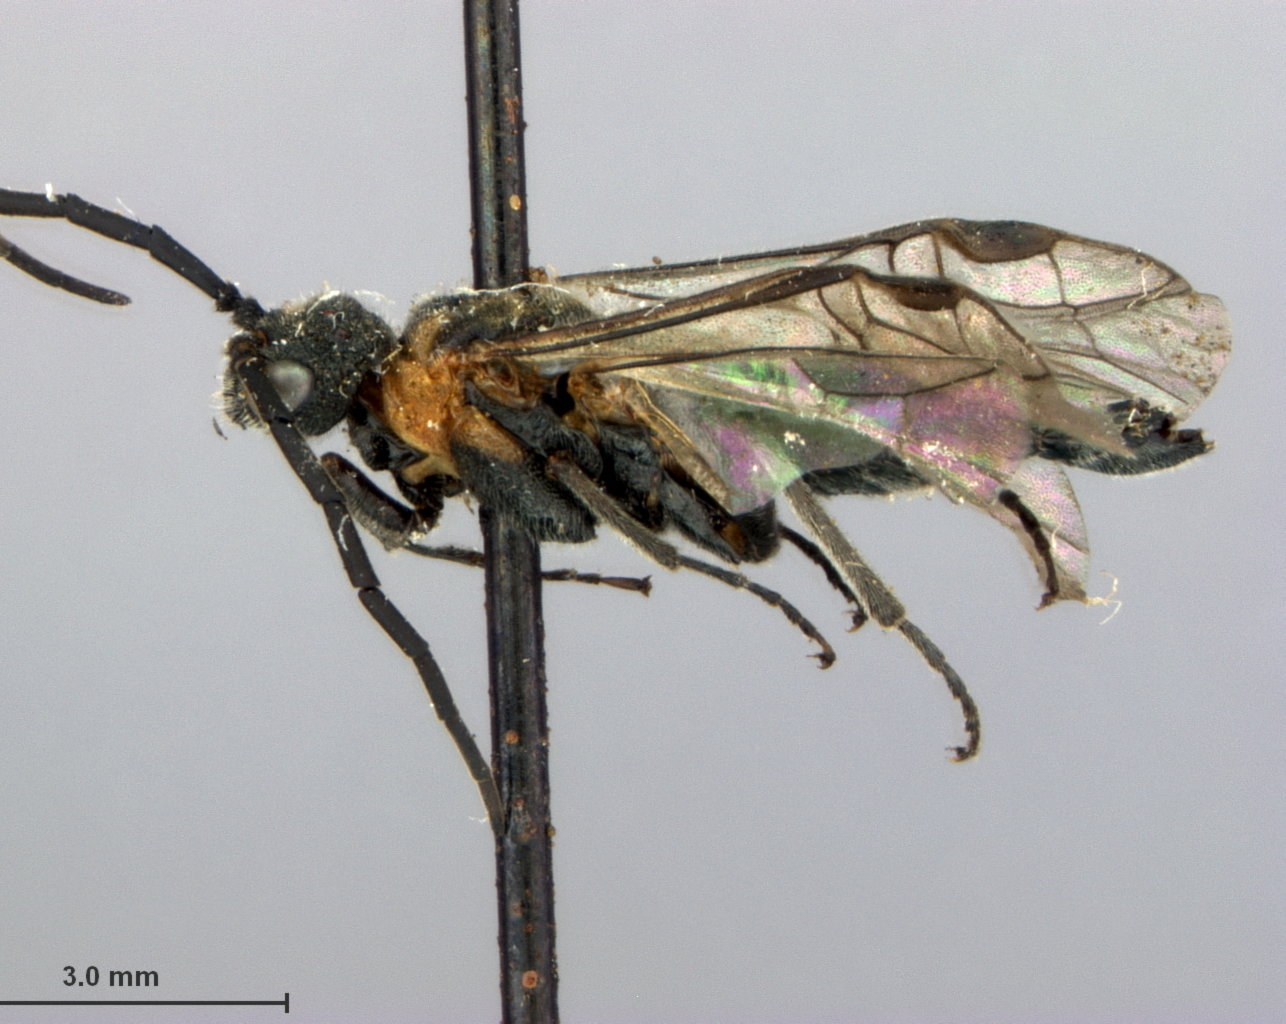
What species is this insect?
Dolerus shanghaiensis
